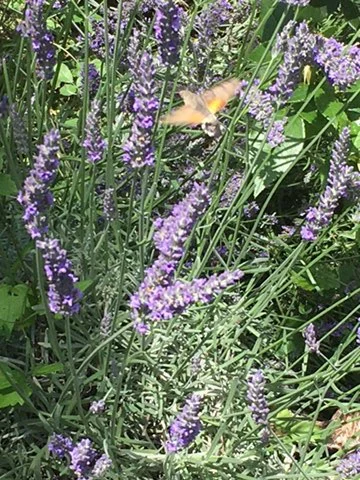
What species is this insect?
Macroglossum stellatarum
